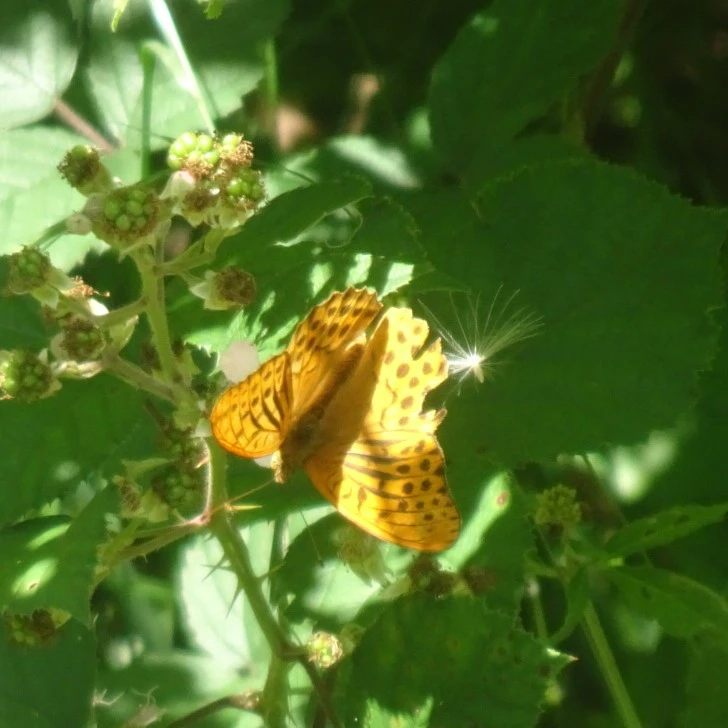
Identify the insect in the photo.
Argynnis paphia
